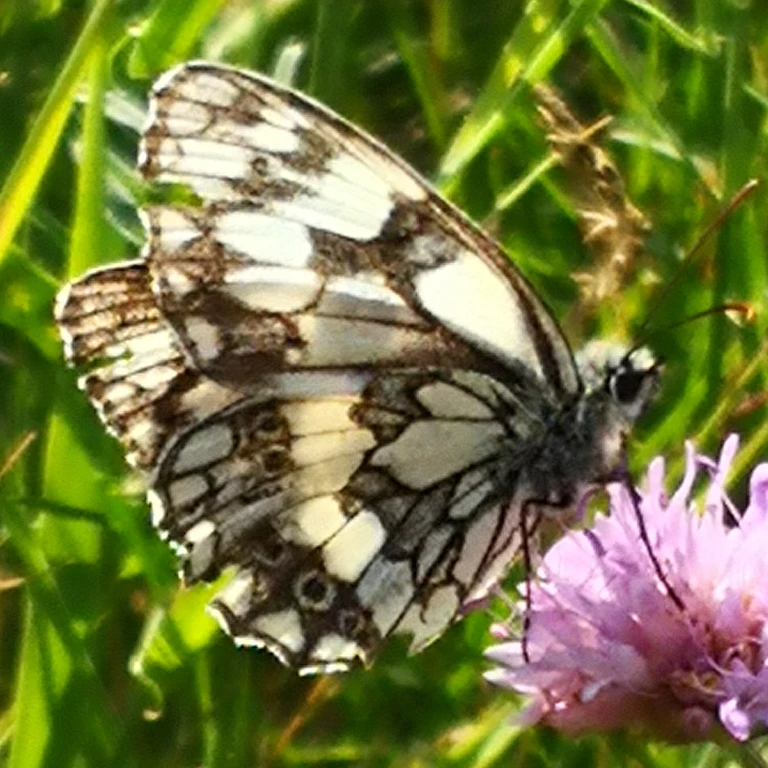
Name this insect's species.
Melanargia galathea
